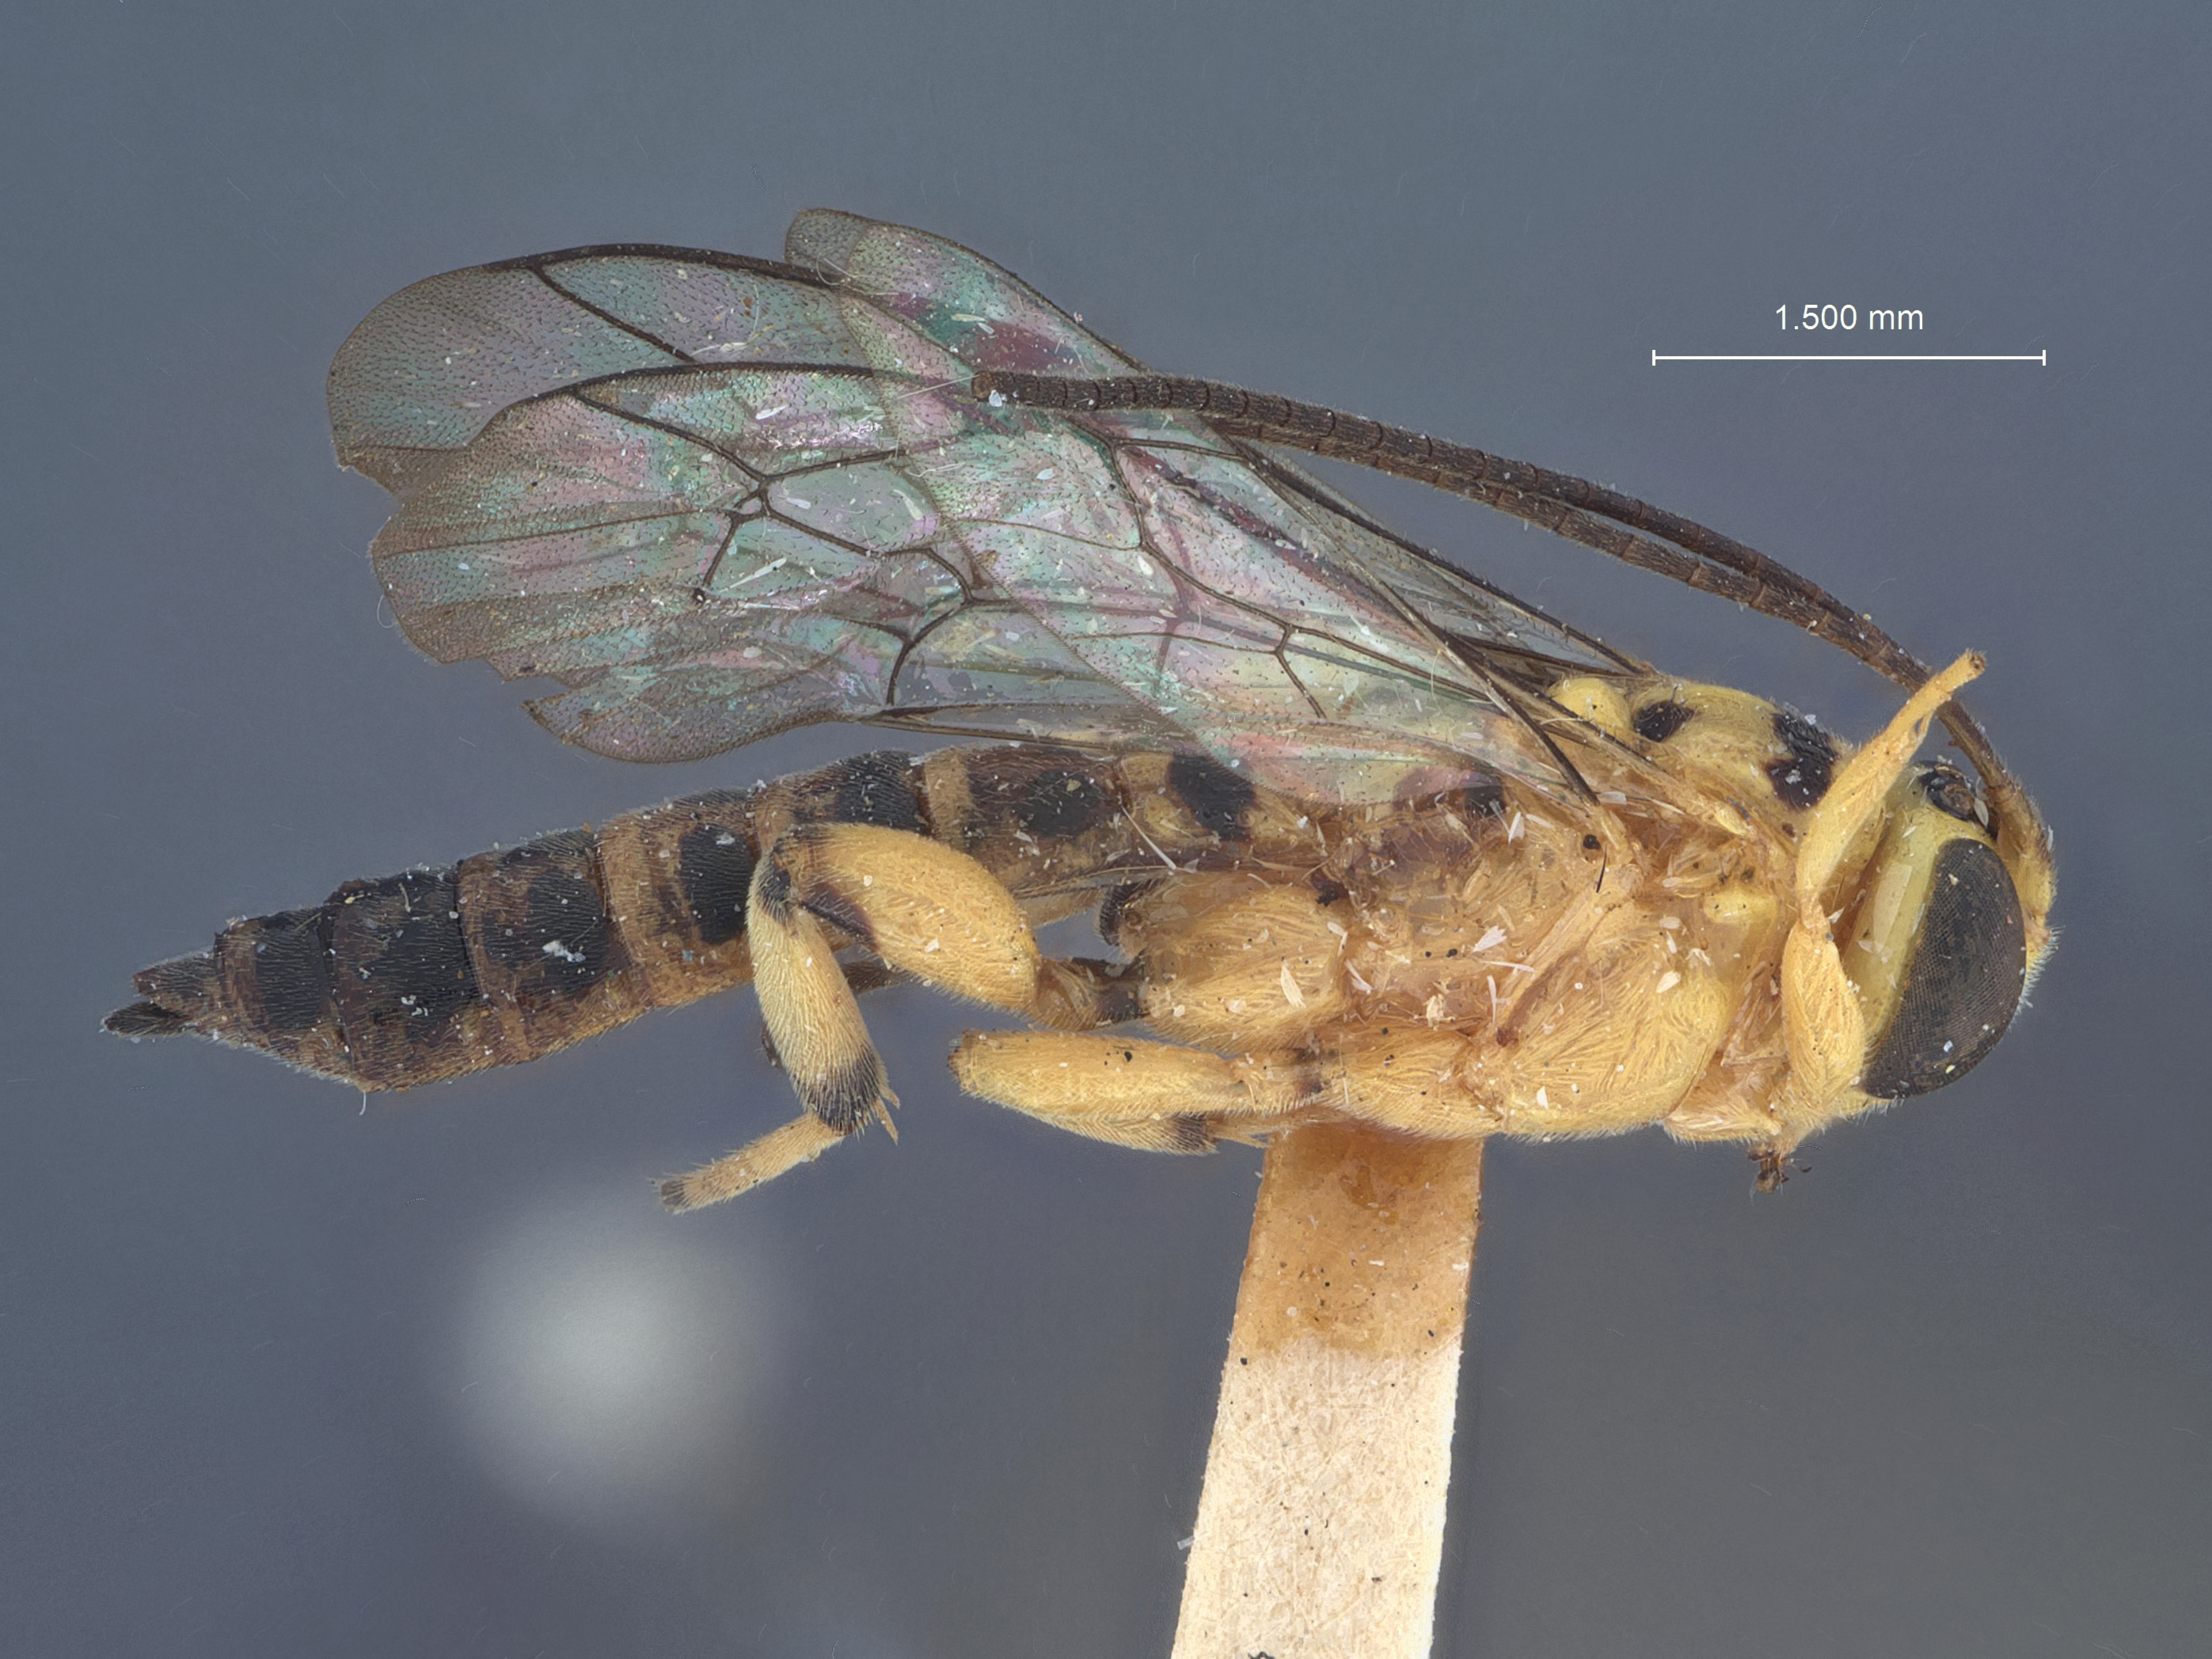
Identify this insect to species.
Xanthopimpla minuta
